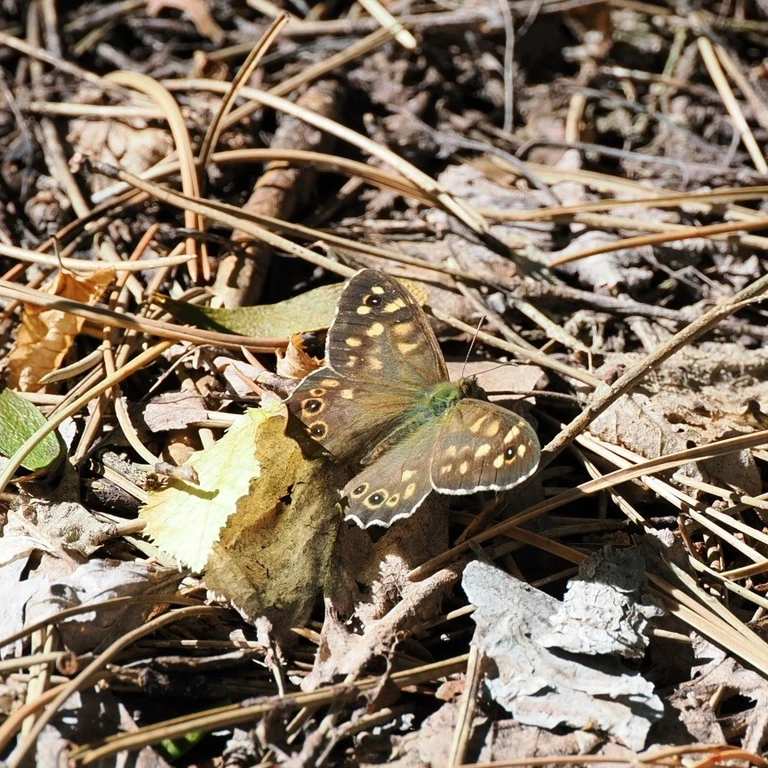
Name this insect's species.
Pararge aegeria
